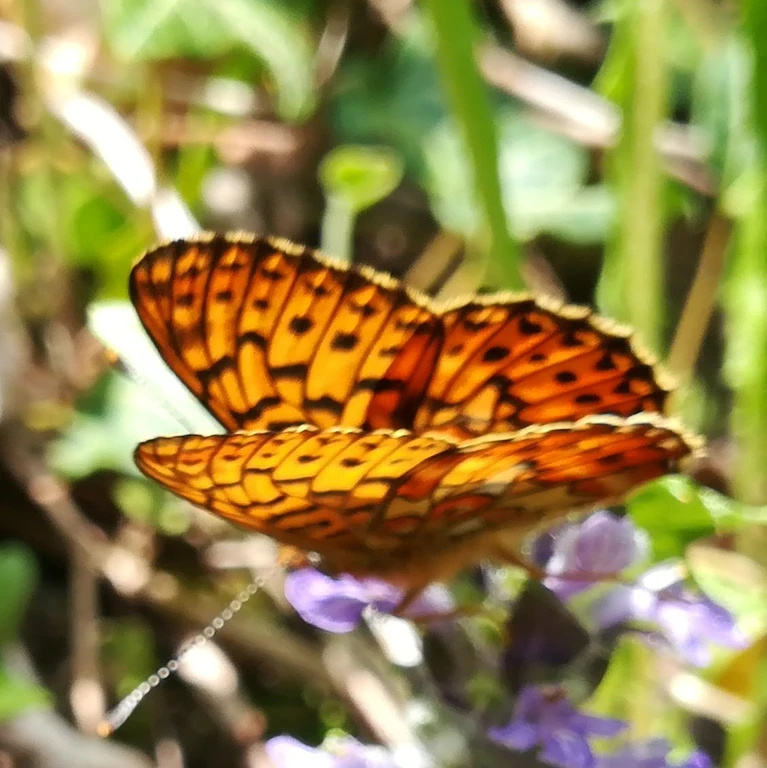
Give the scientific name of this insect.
Boloria euphrosyne (also Clossiana euphrosyne)
